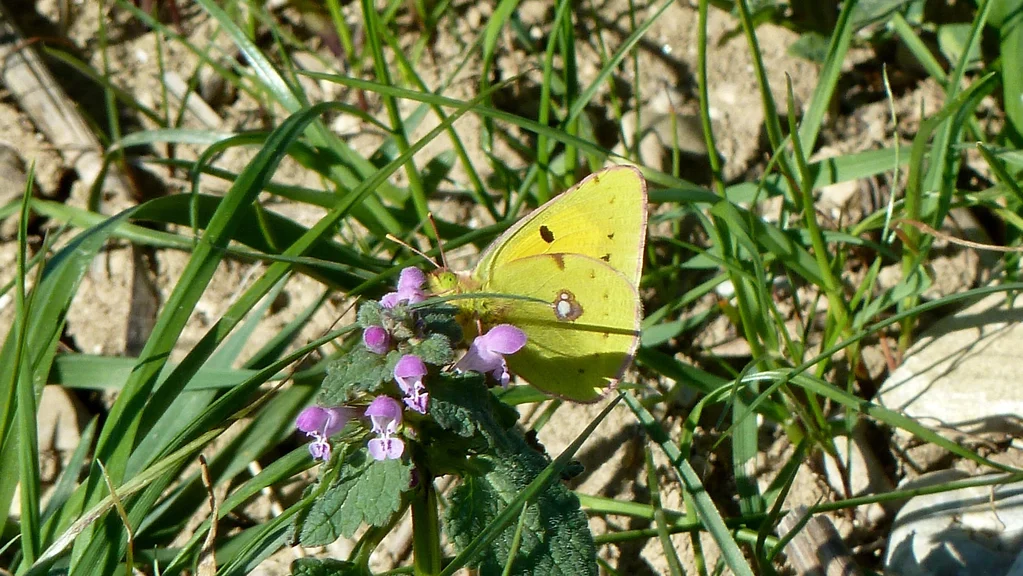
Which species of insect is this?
Colias croceus
